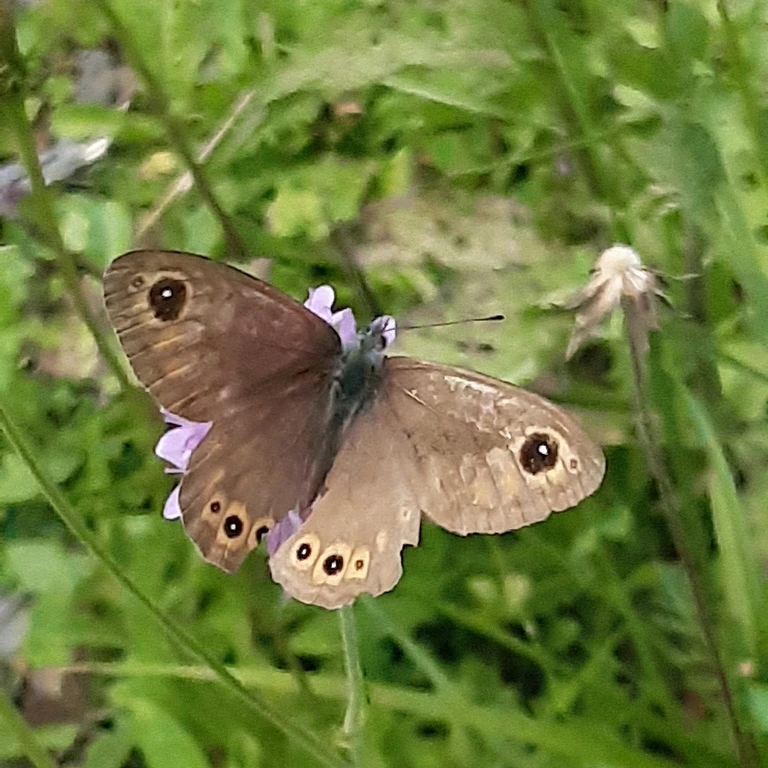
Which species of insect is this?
Lasiommata maera (also Pararge maera)
